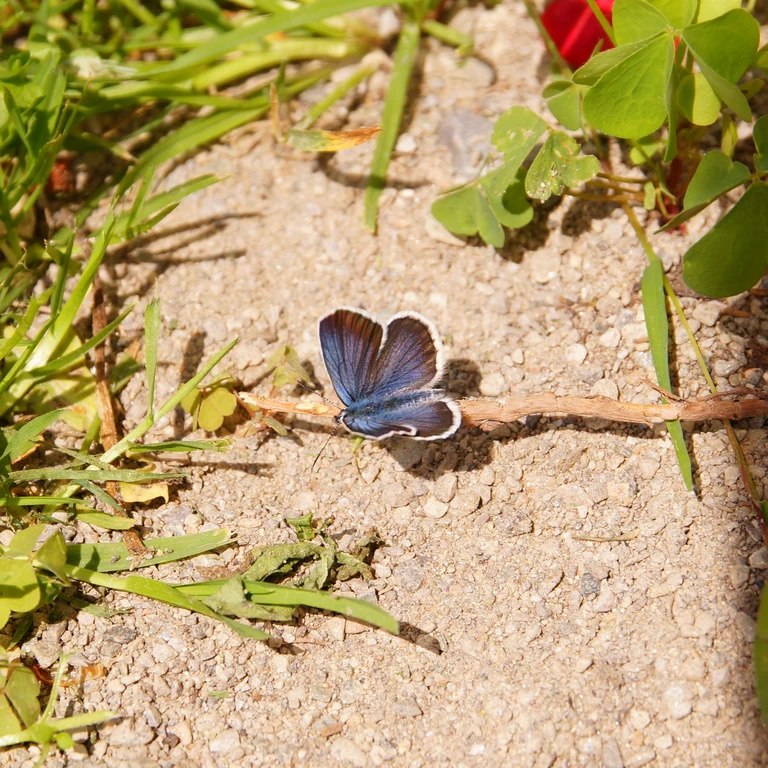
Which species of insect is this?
Plebejus argus
